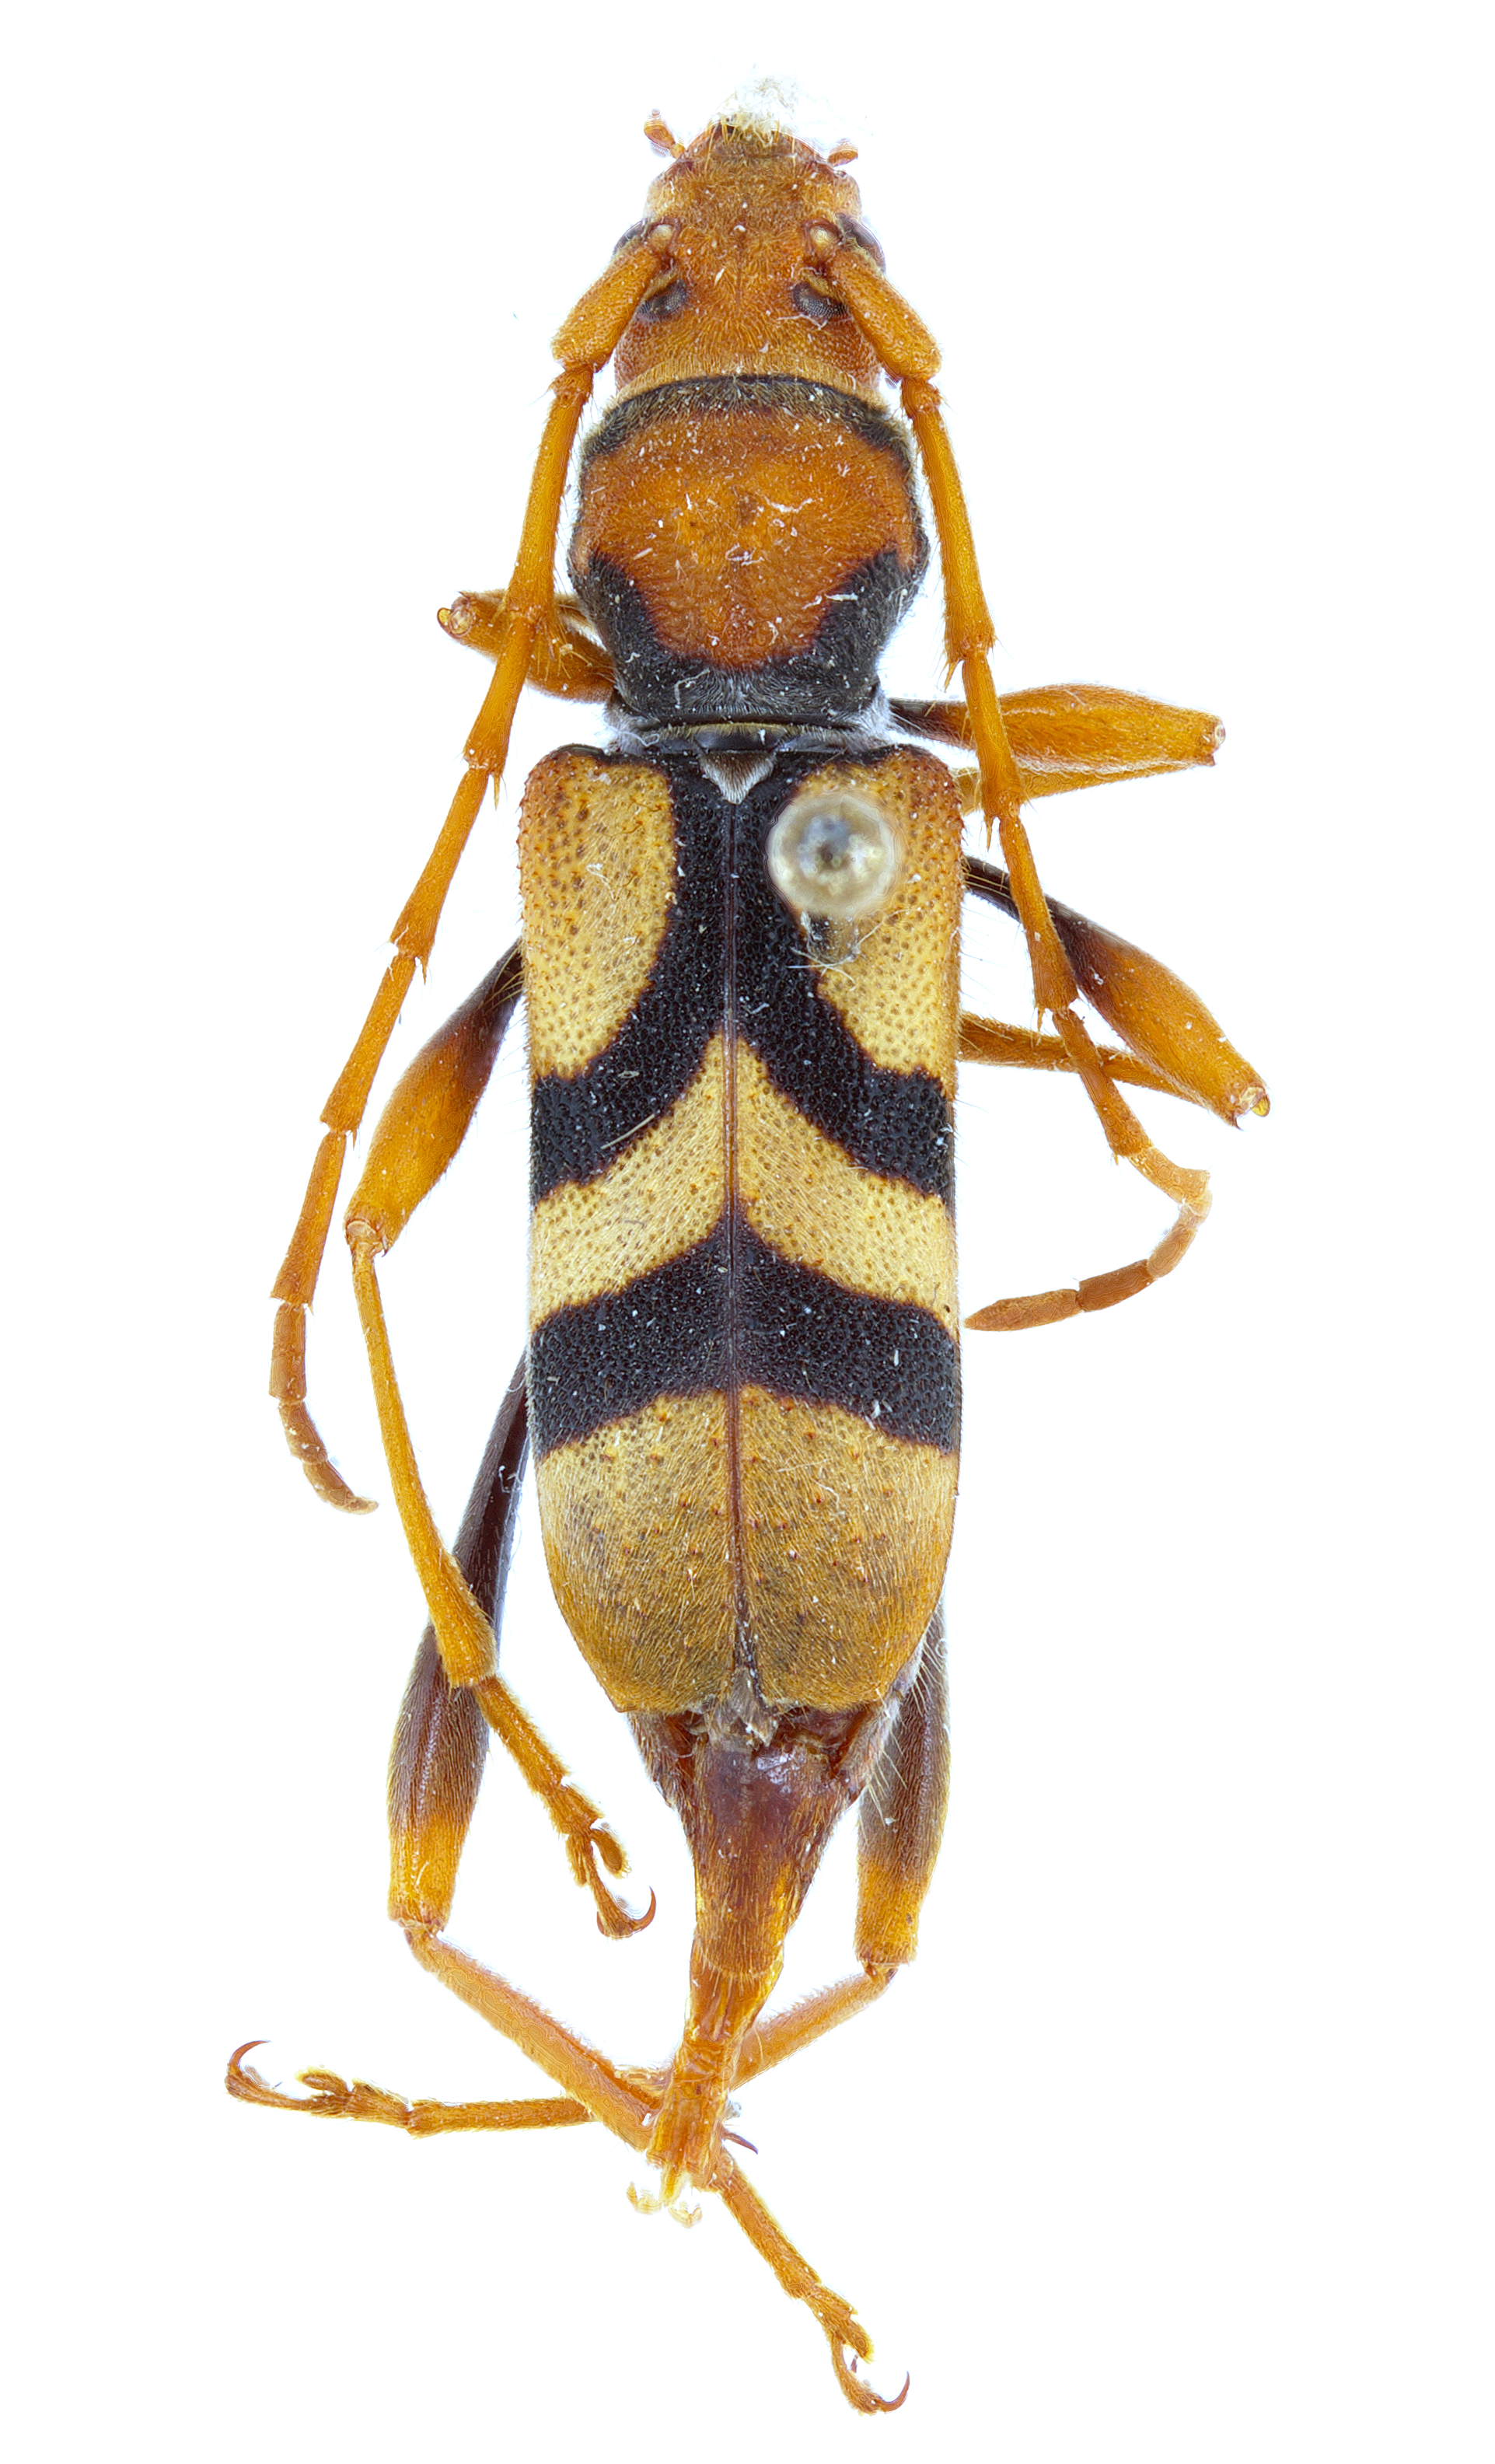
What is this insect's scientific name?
Aridaeus thoracicus
